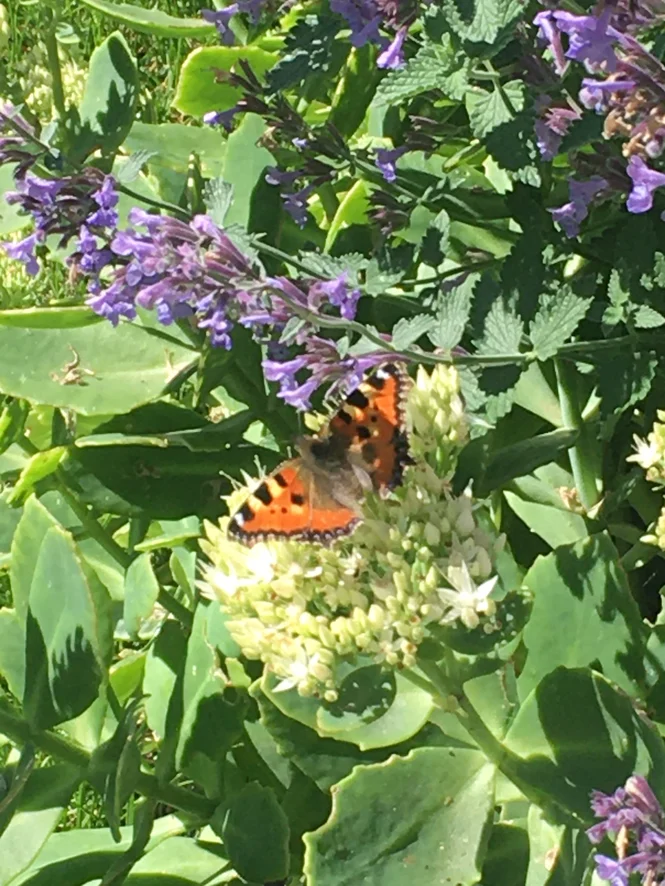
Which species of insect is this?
Aglais urticae
